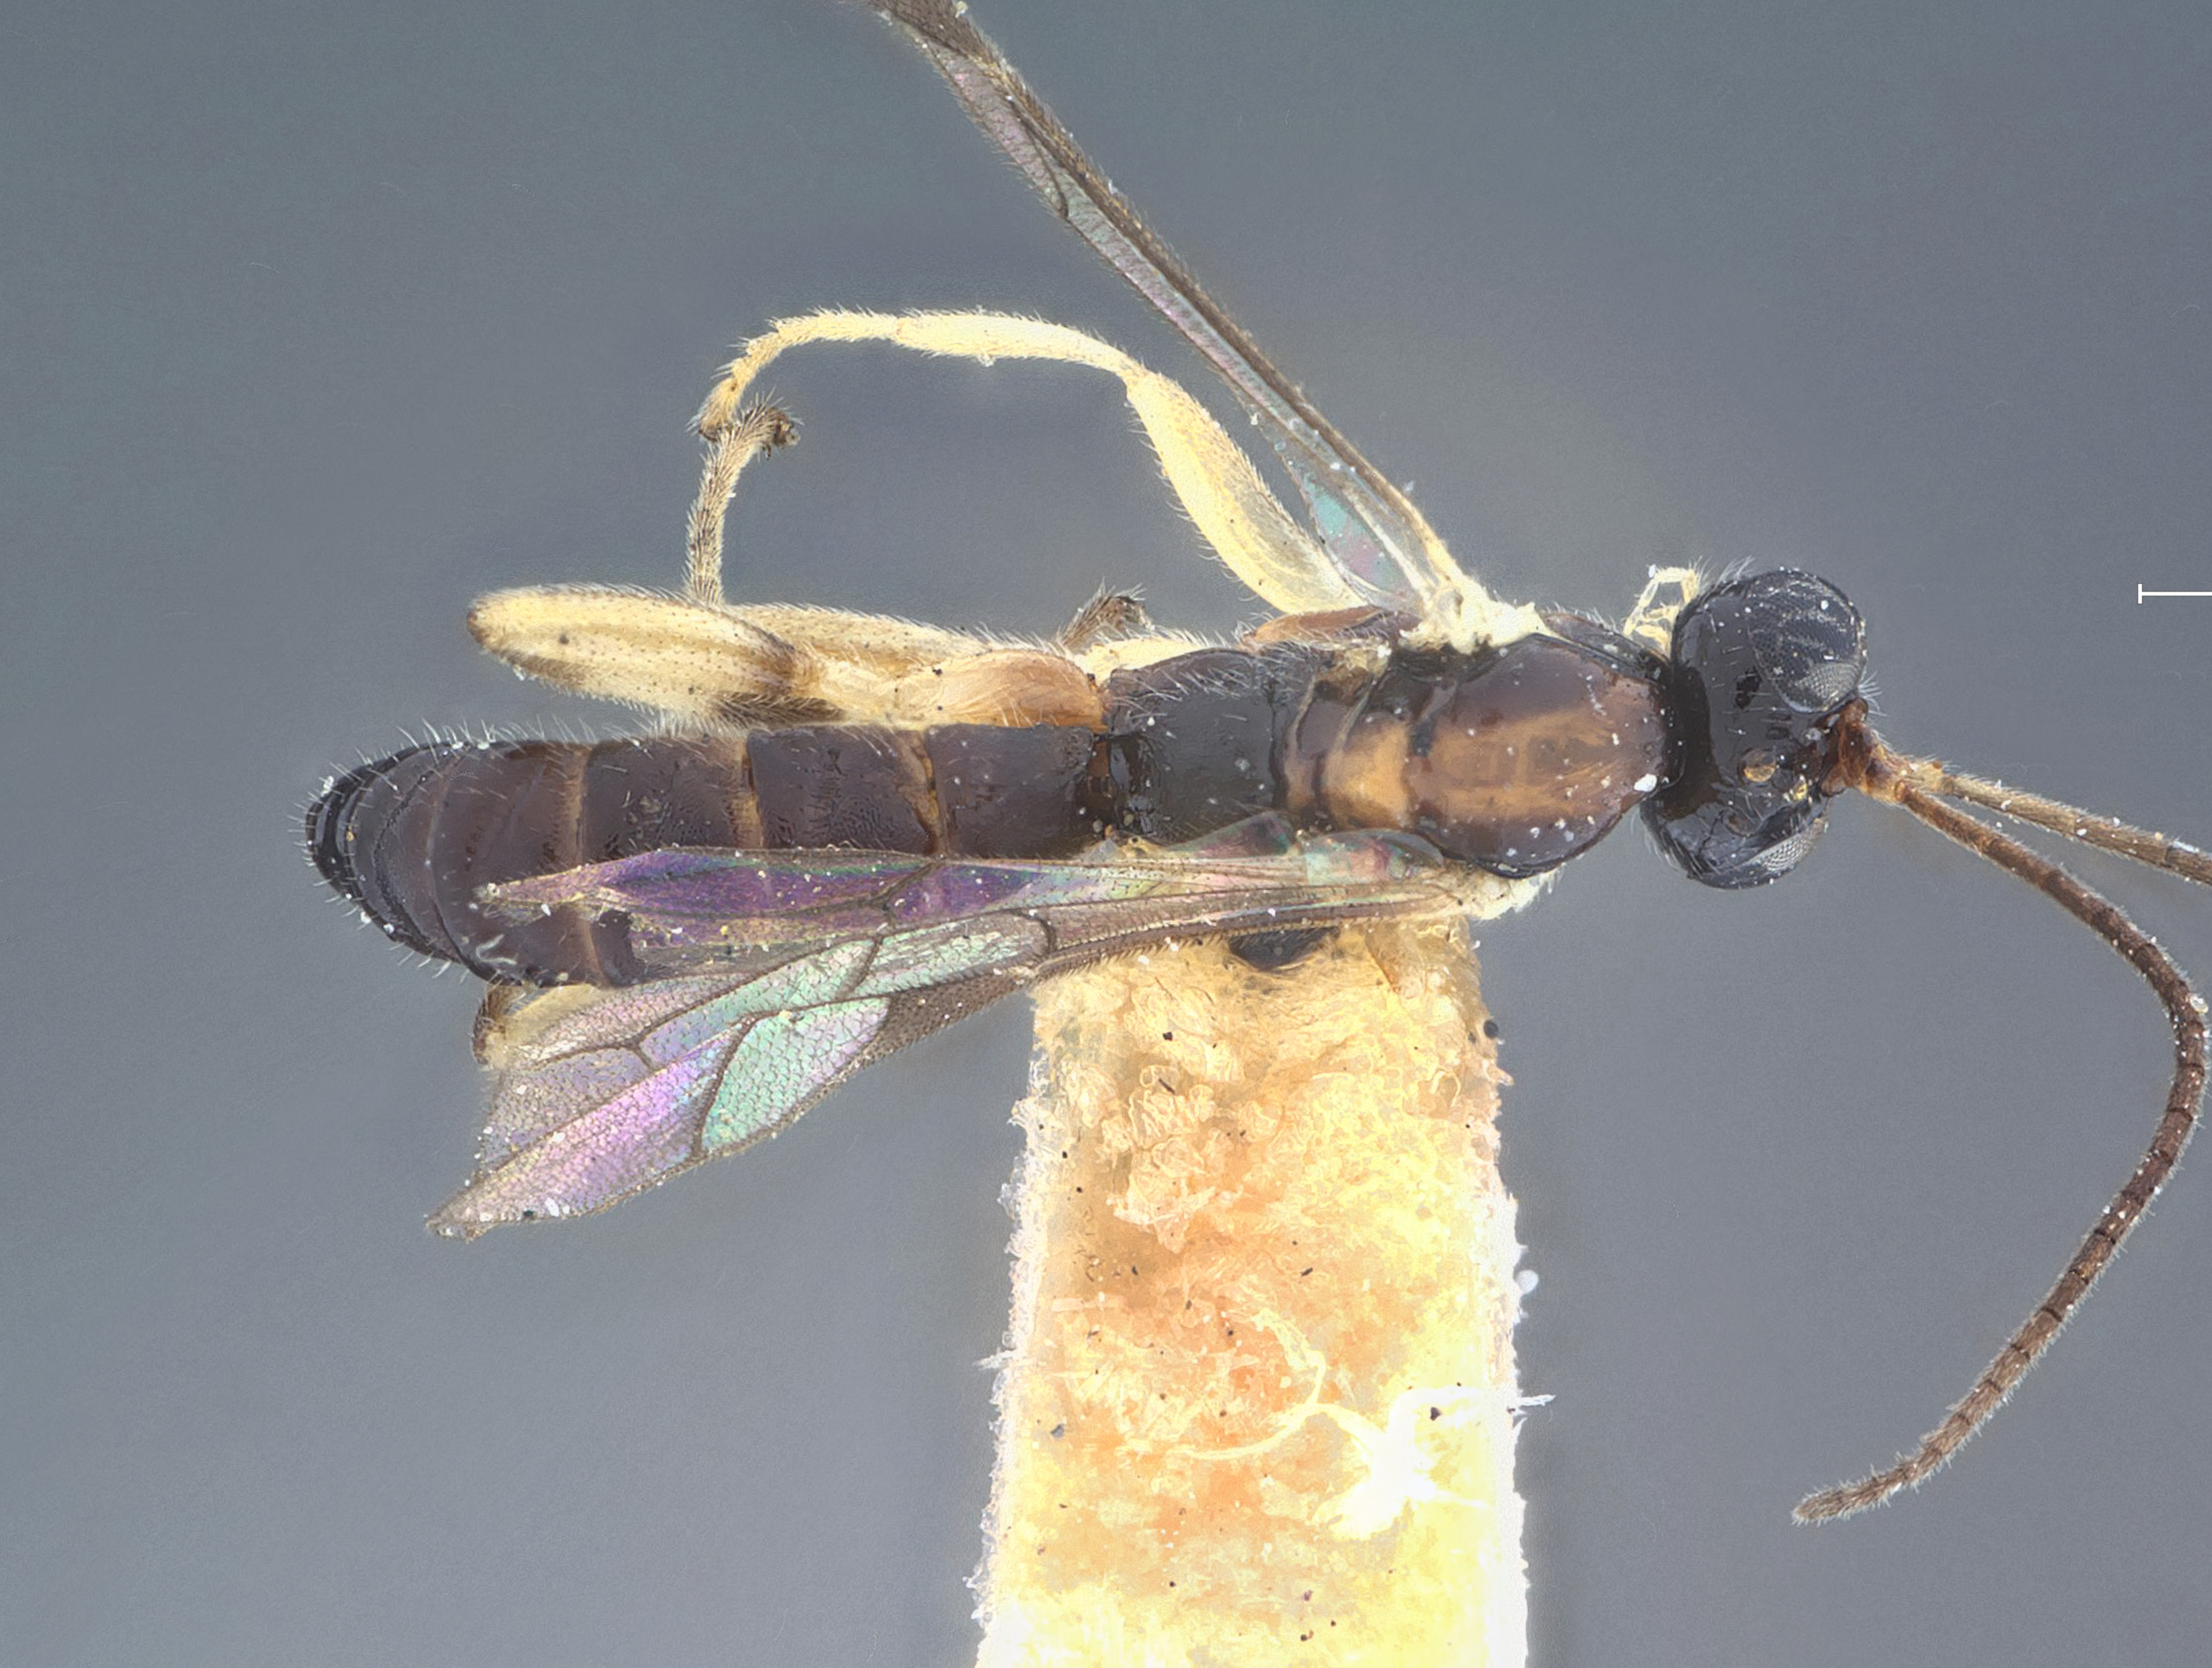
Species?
Zatypota cingulata
